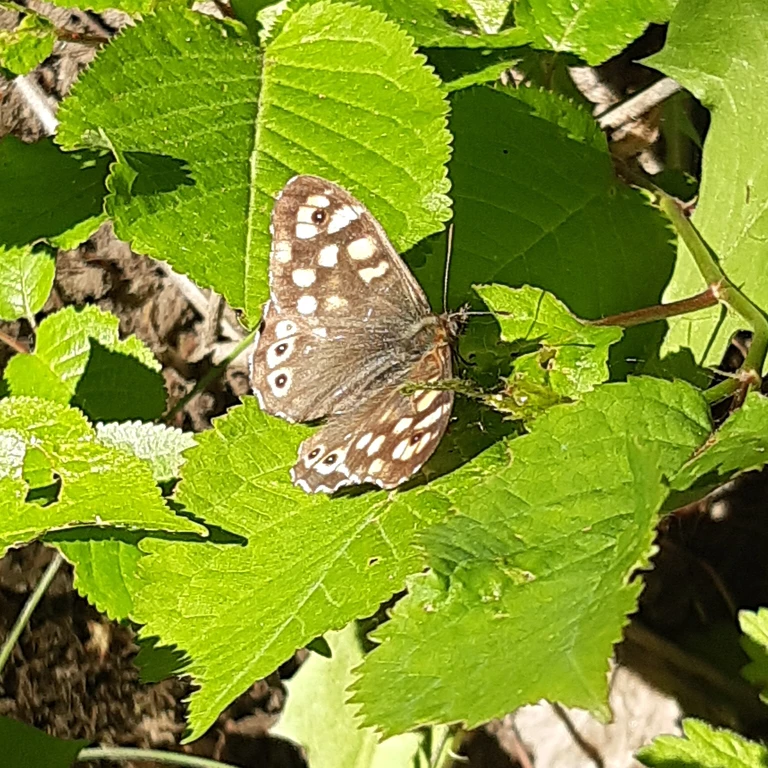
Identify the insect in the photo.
Pararge aegeria
